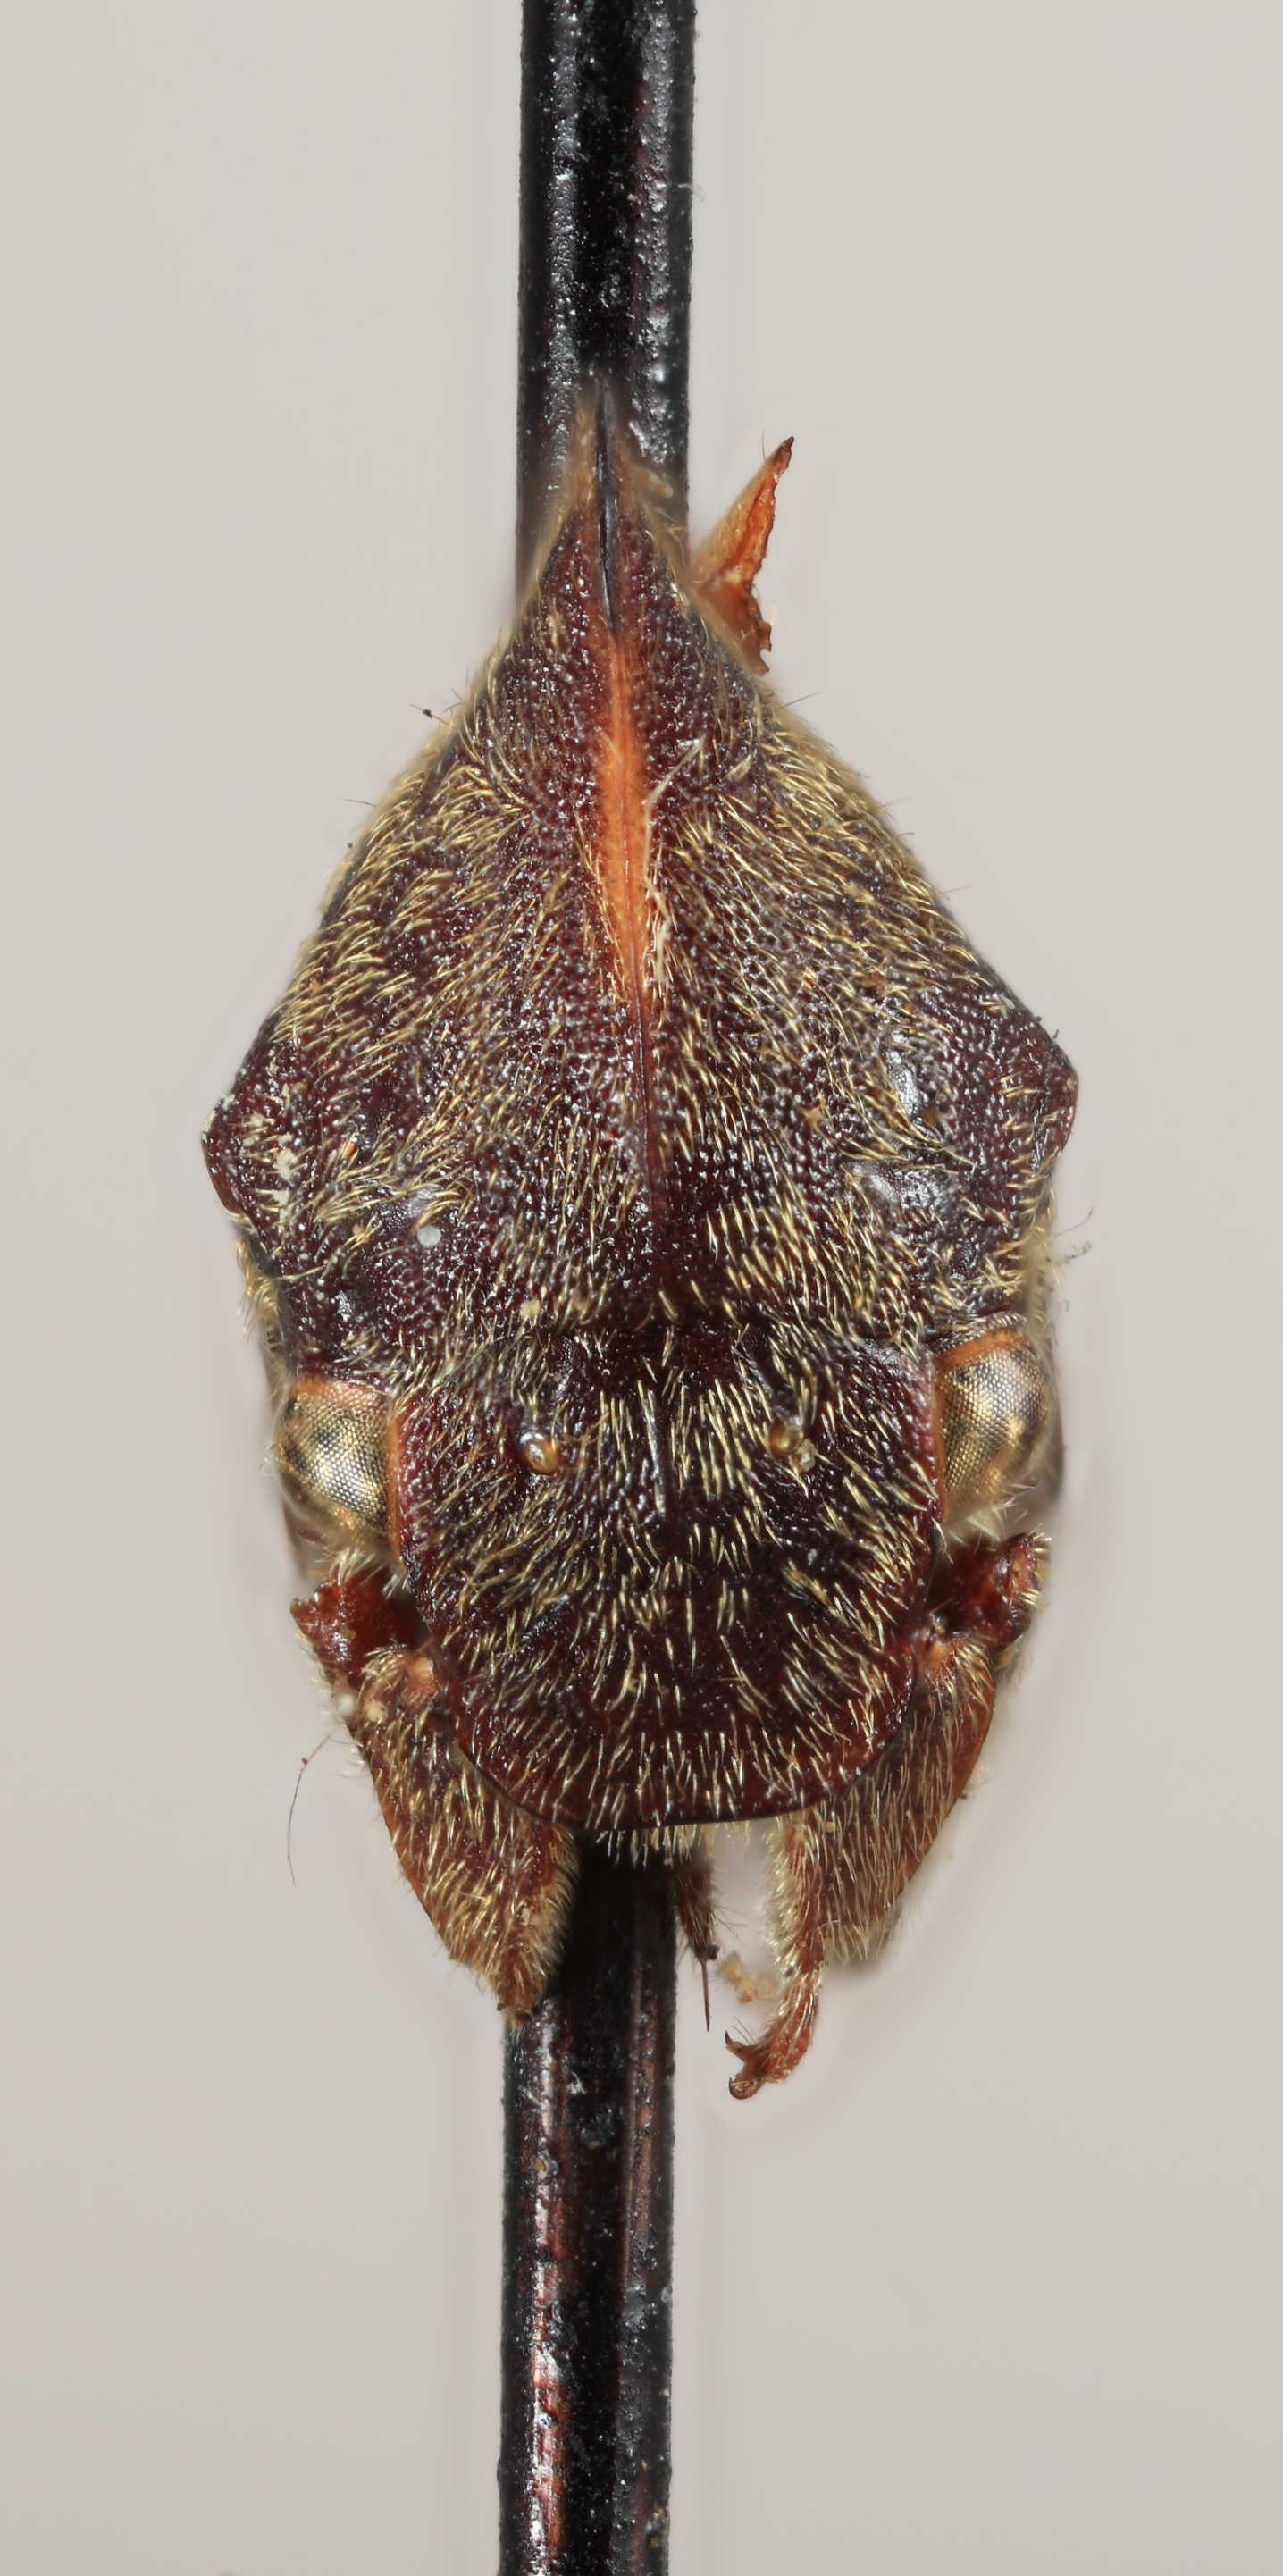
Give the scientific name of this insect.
Leioscyta trimaculata
